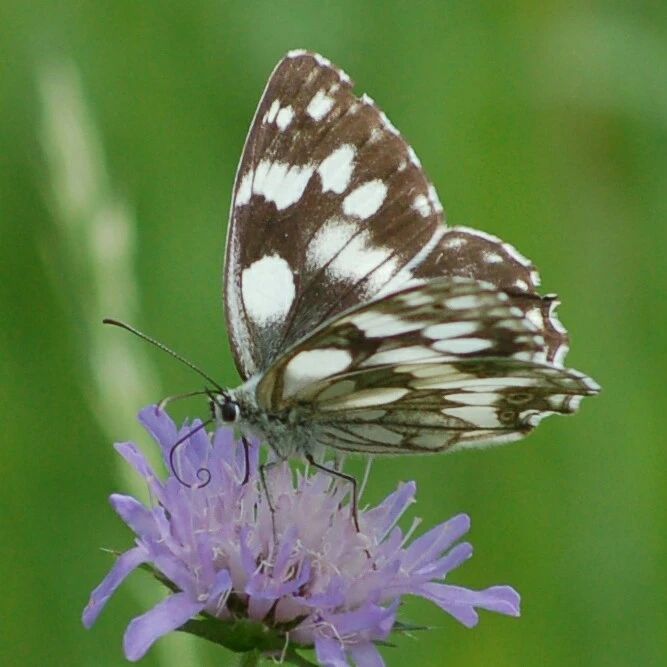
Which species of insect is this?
Melanargia galathea
